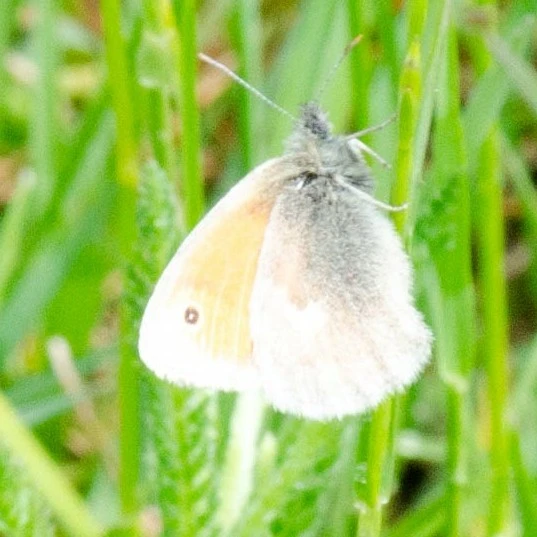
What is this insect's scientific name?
Coenonympha pamphilus
